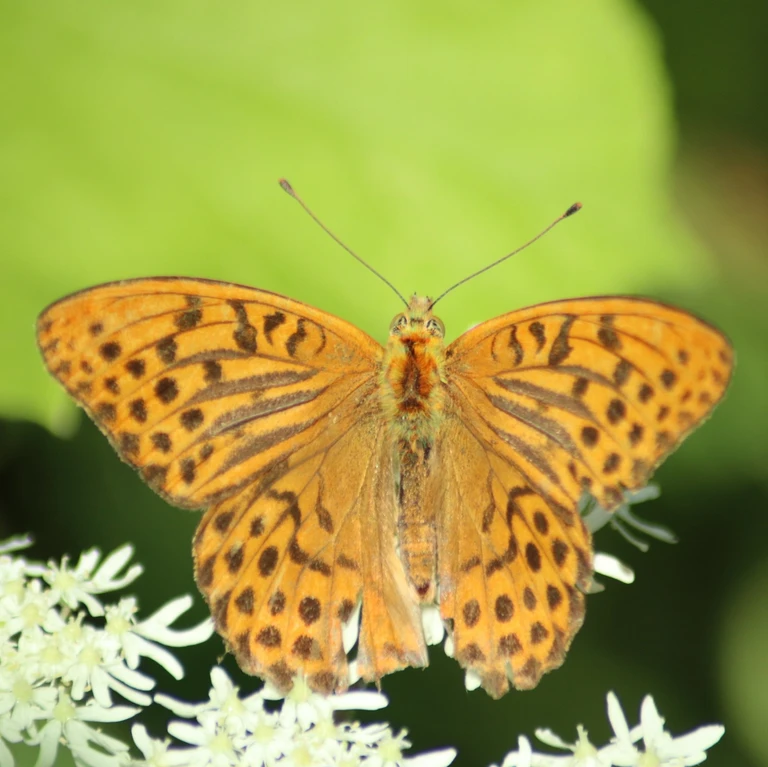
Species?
Argynnis paphia
